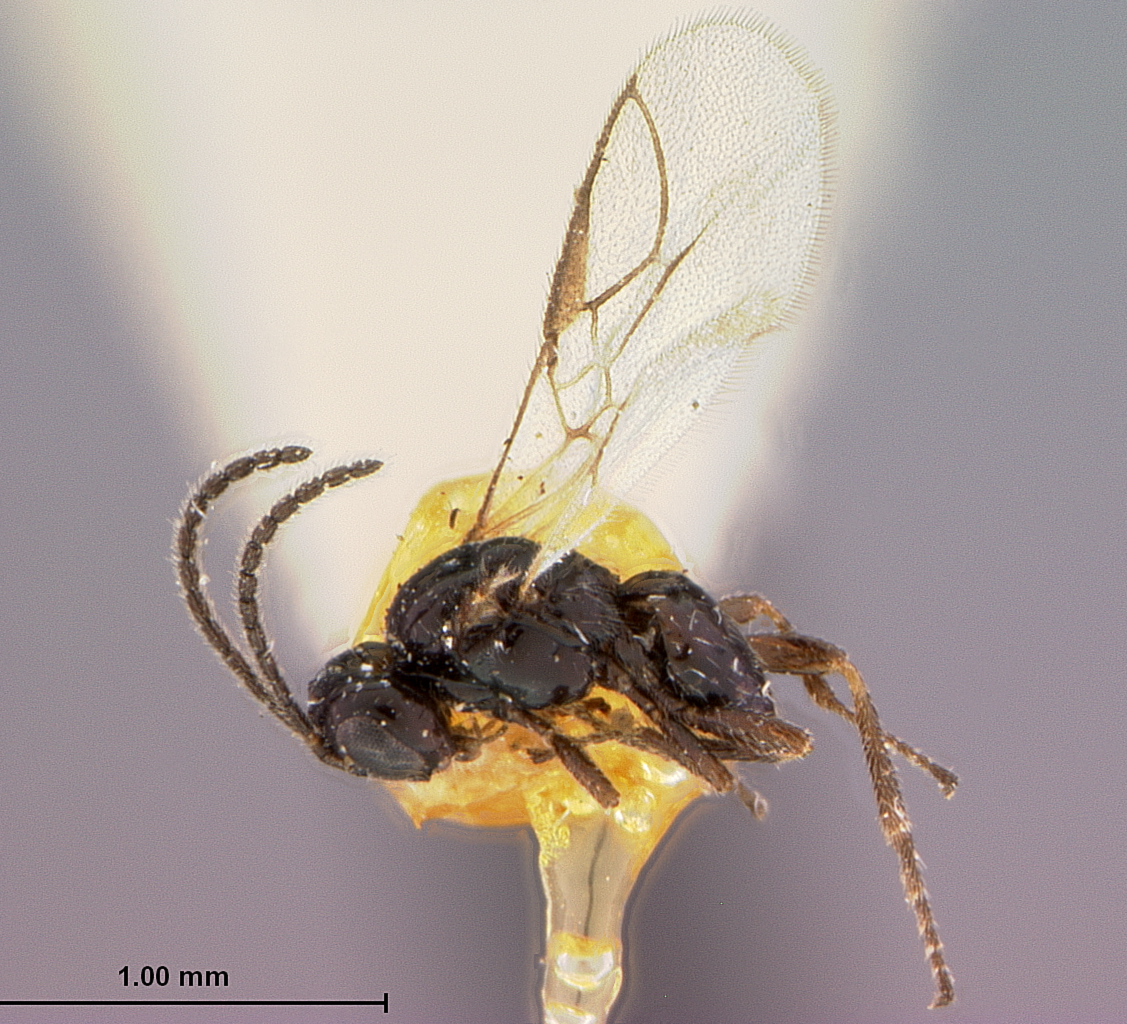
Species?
Opius hollisterensis
